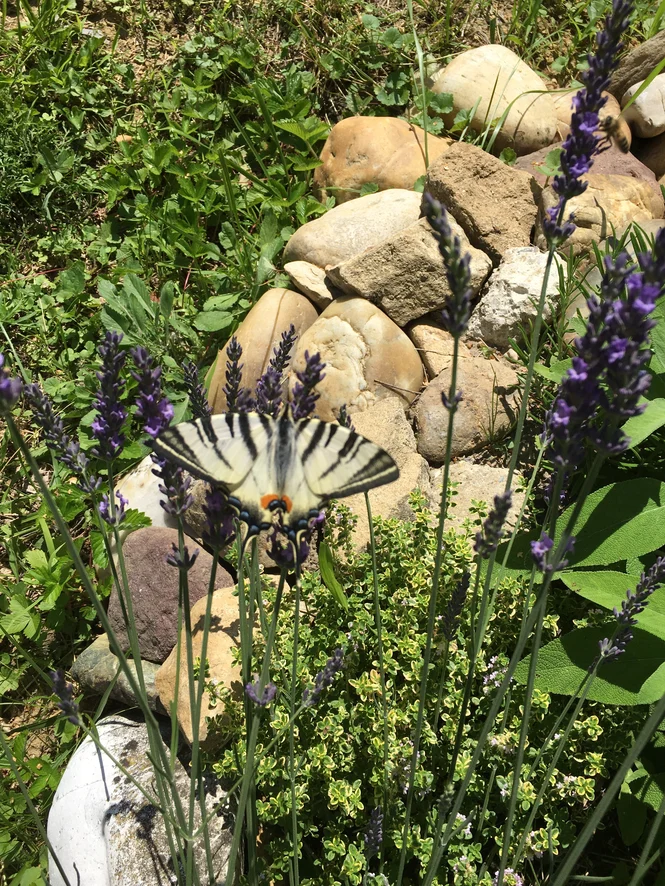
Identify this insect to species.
Iphiclides podalirius
